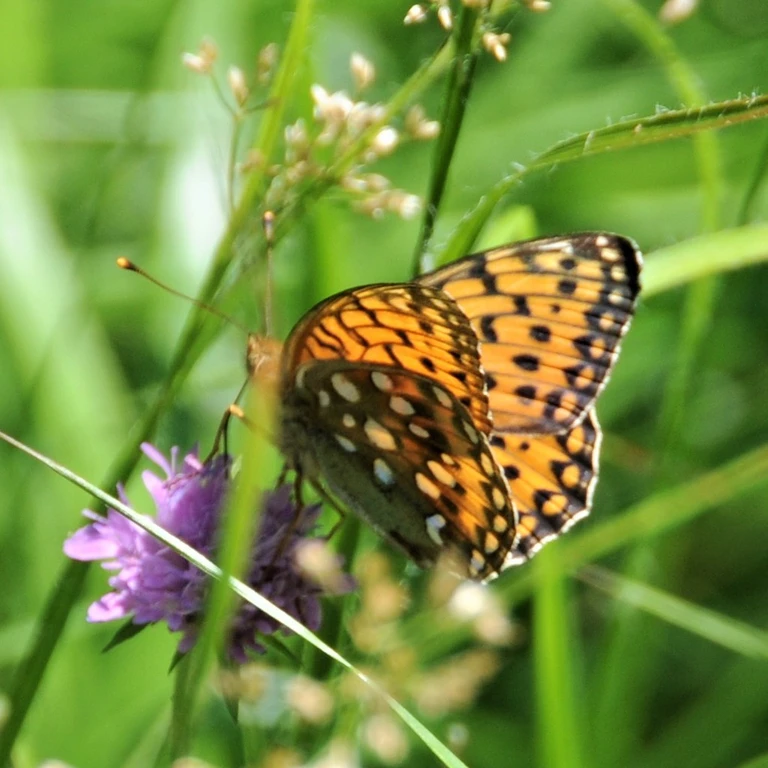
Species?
Speyeria aglaja
